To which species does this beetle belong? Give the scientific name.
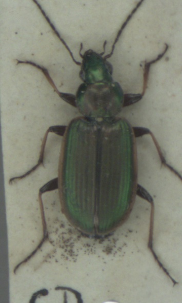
Agonum marginatum
